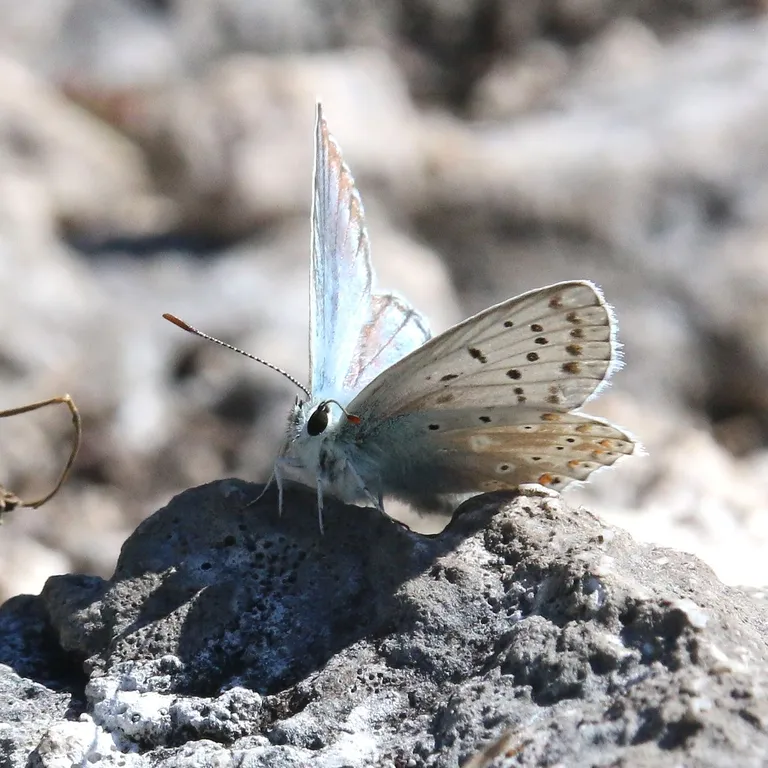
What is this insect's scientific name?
Lysandra coridon
